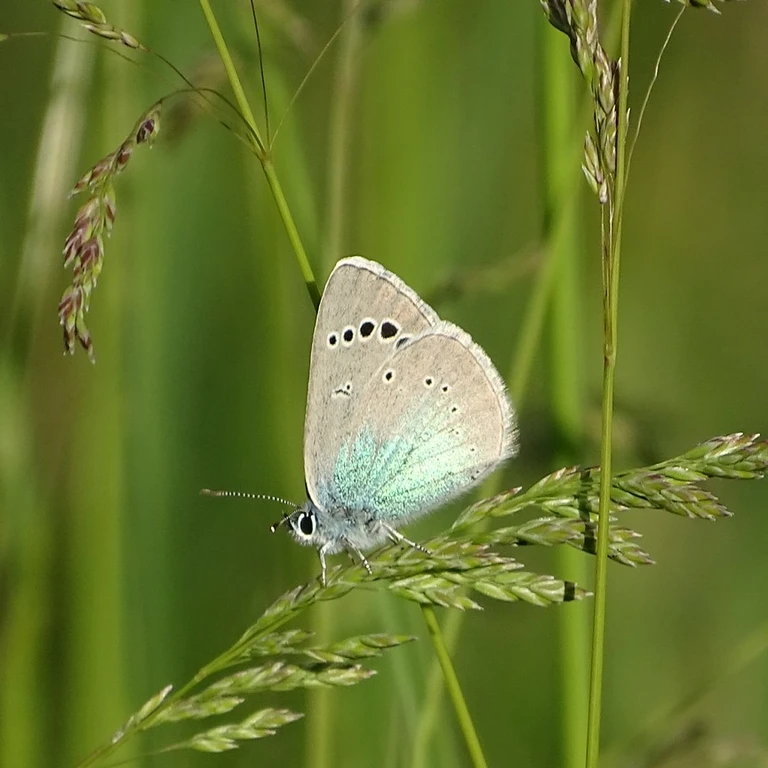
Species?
Glaucopsyche alexis
